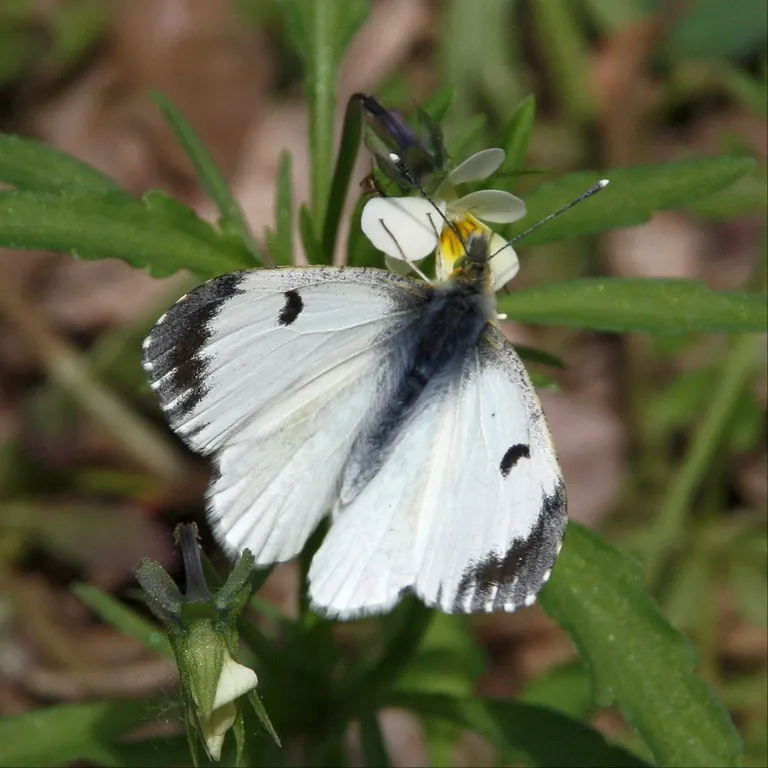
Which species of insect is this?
Anthocharis cardamines
